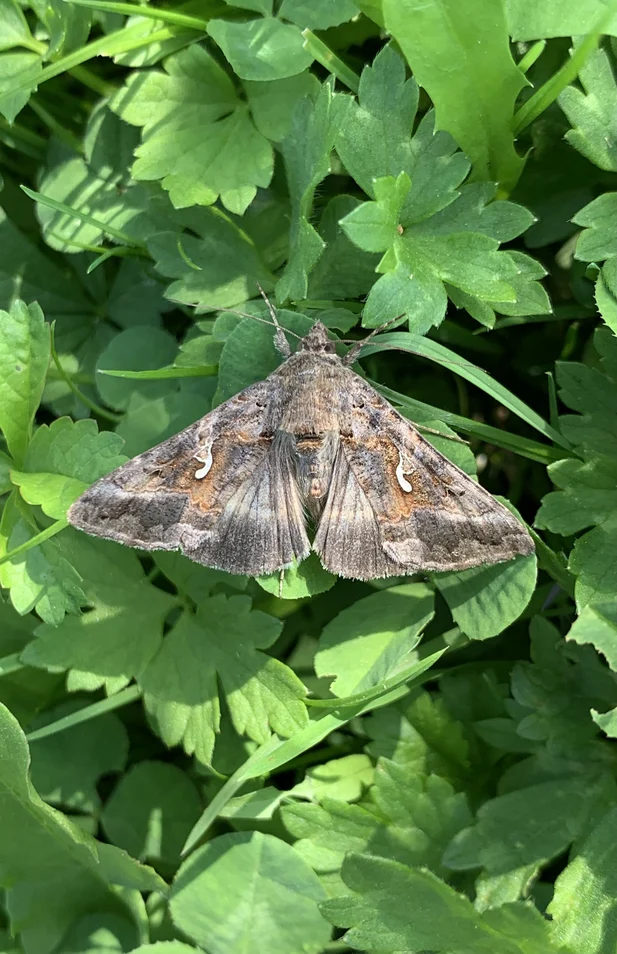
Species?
Autographa gamma
